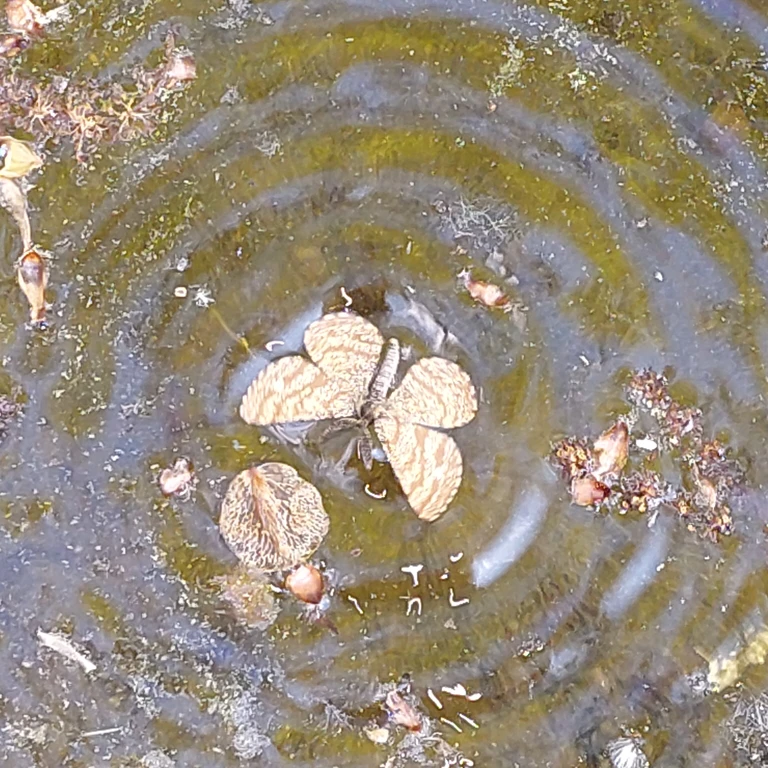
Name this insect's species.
Ematurga atomaria
